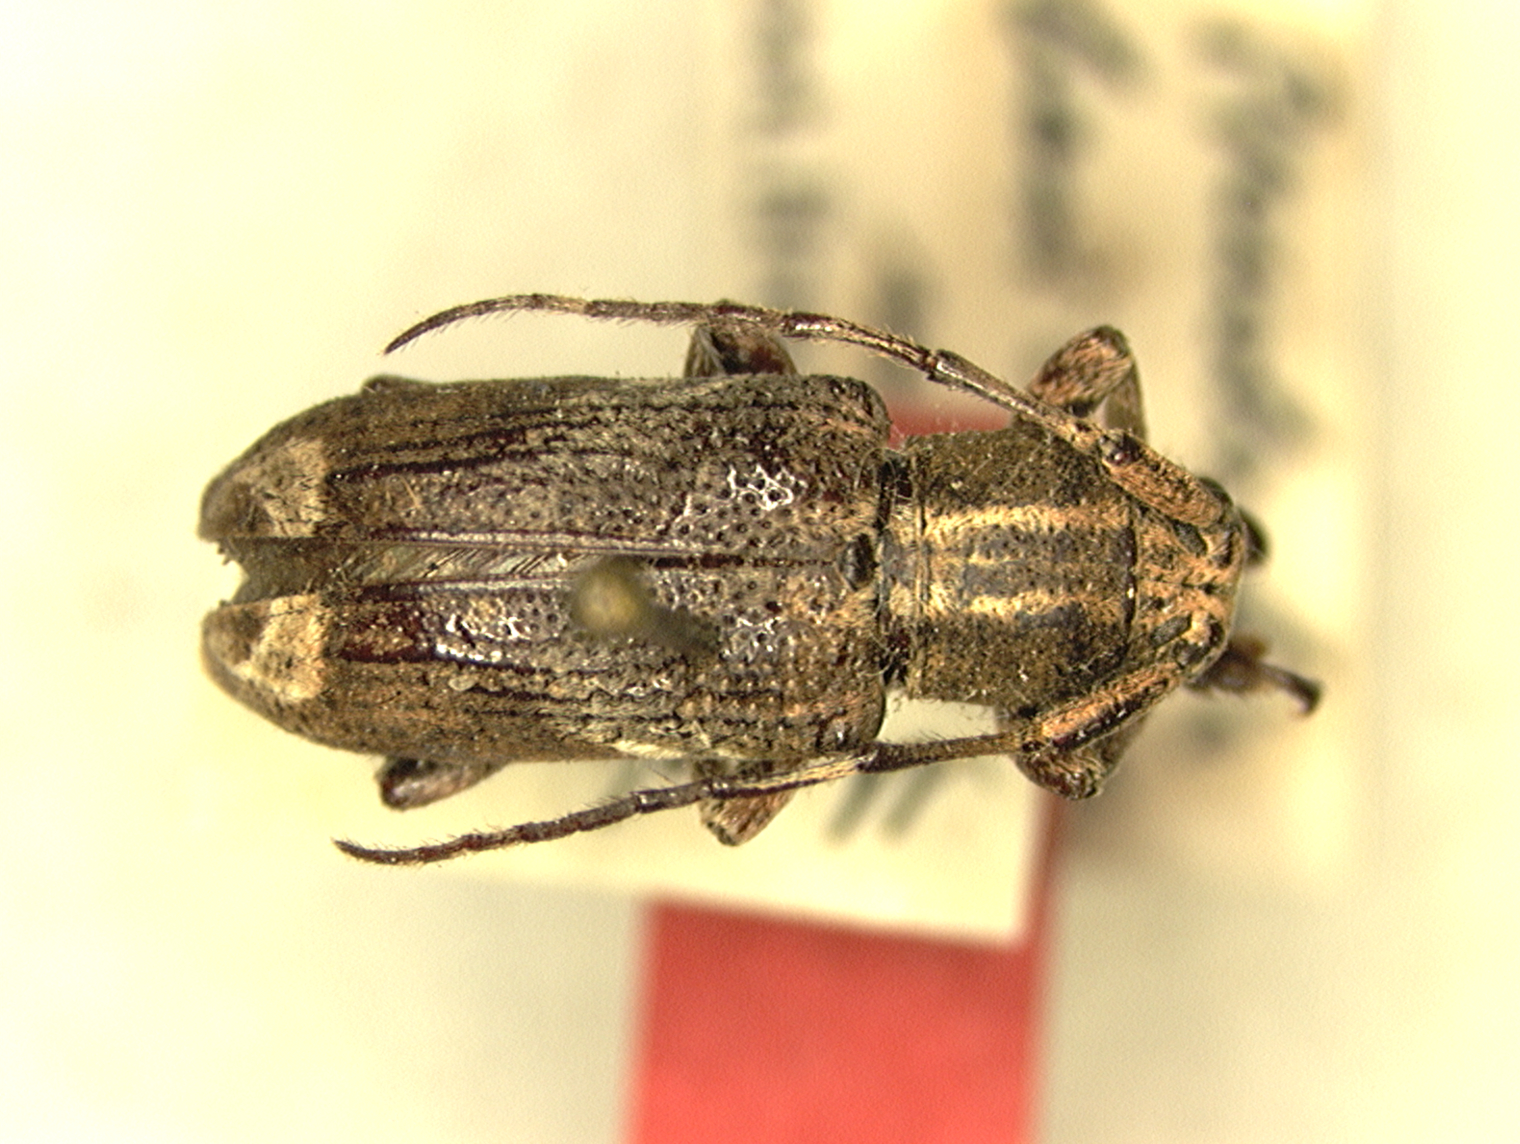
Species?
Pterolophia basicristata
